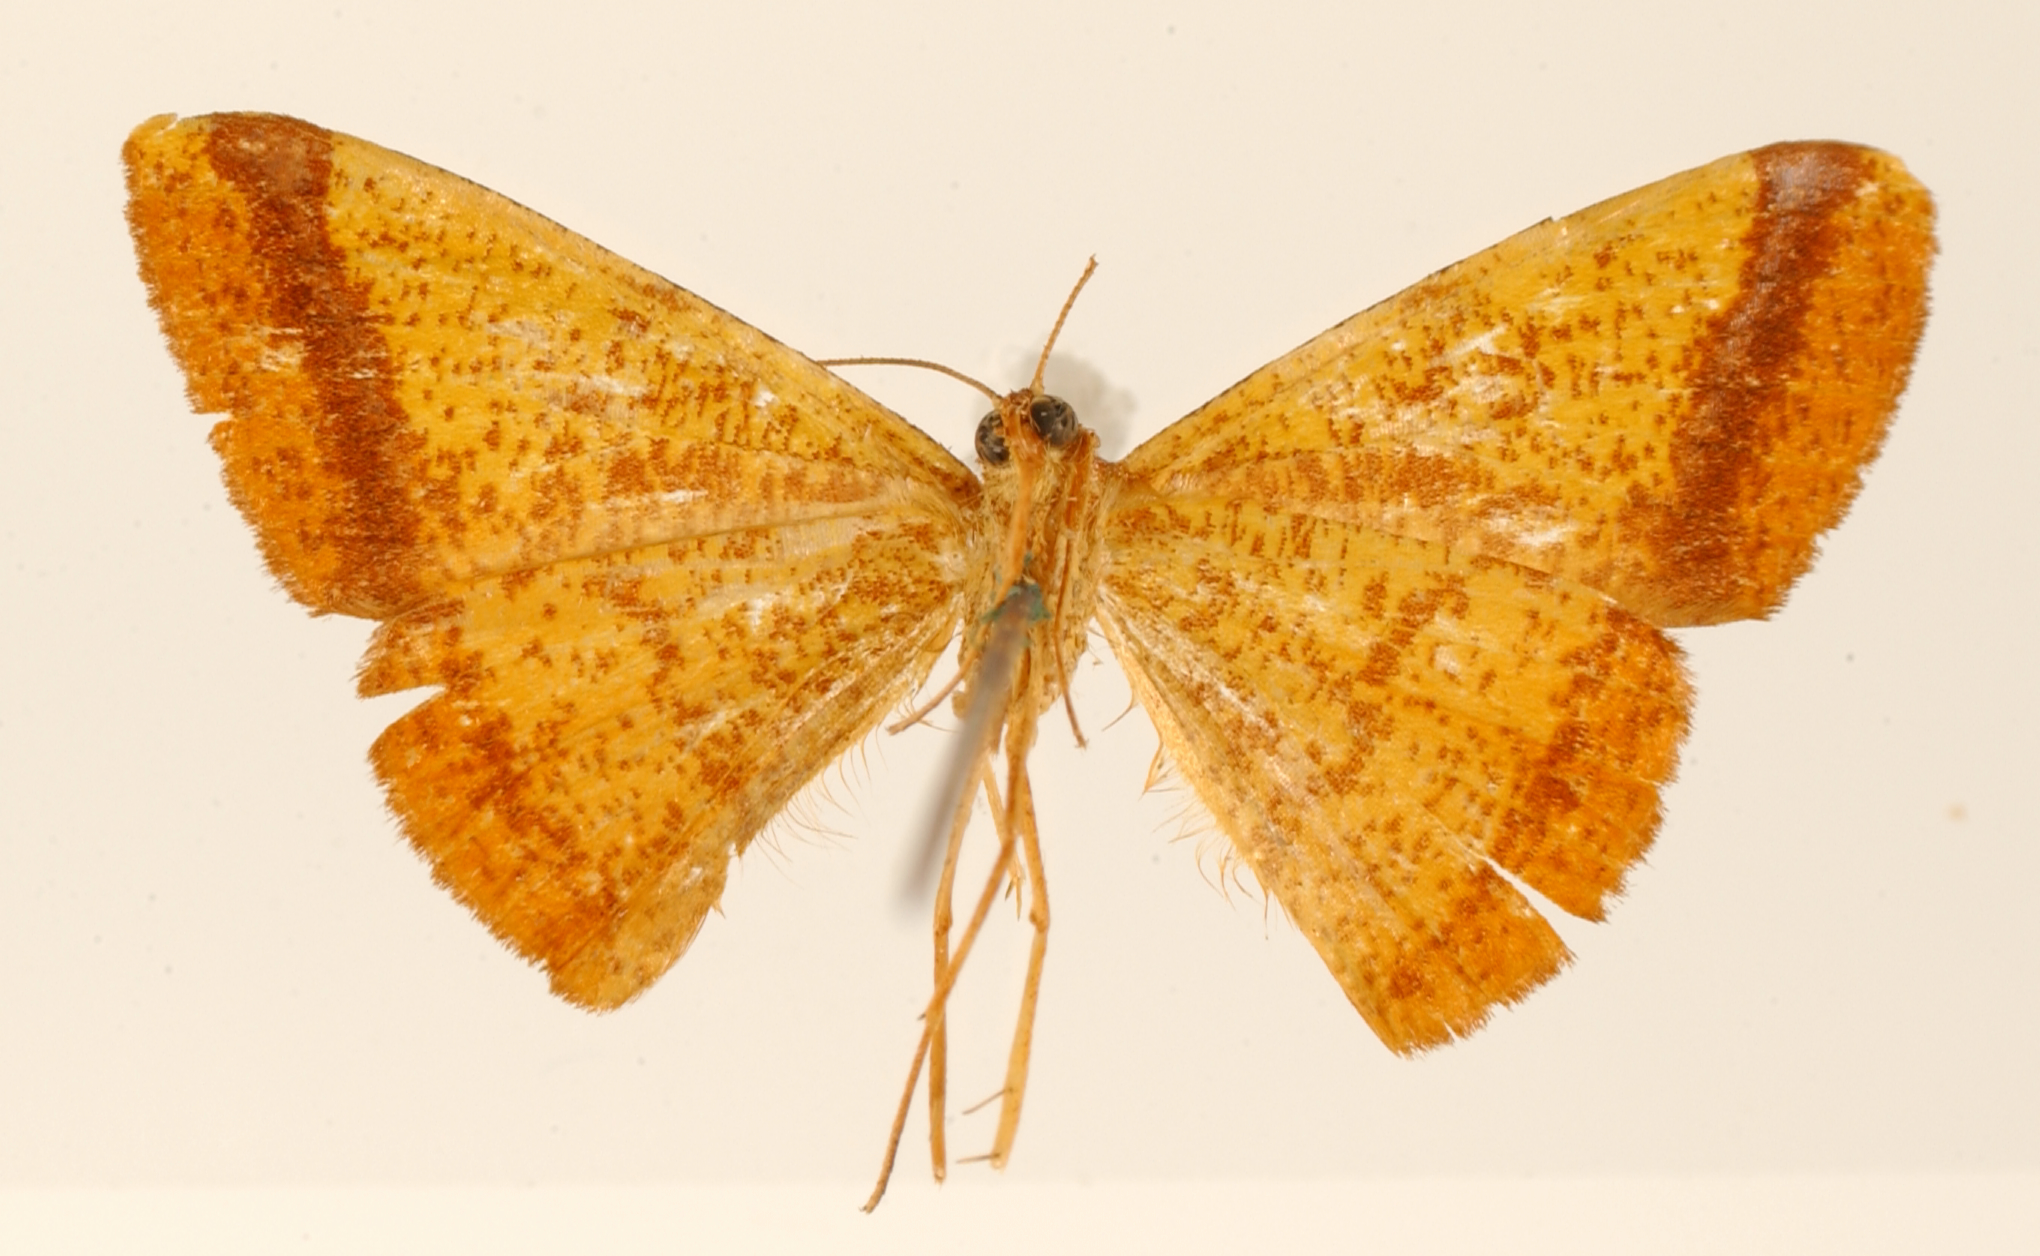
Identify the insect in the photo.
Pyrinia punctilinea
